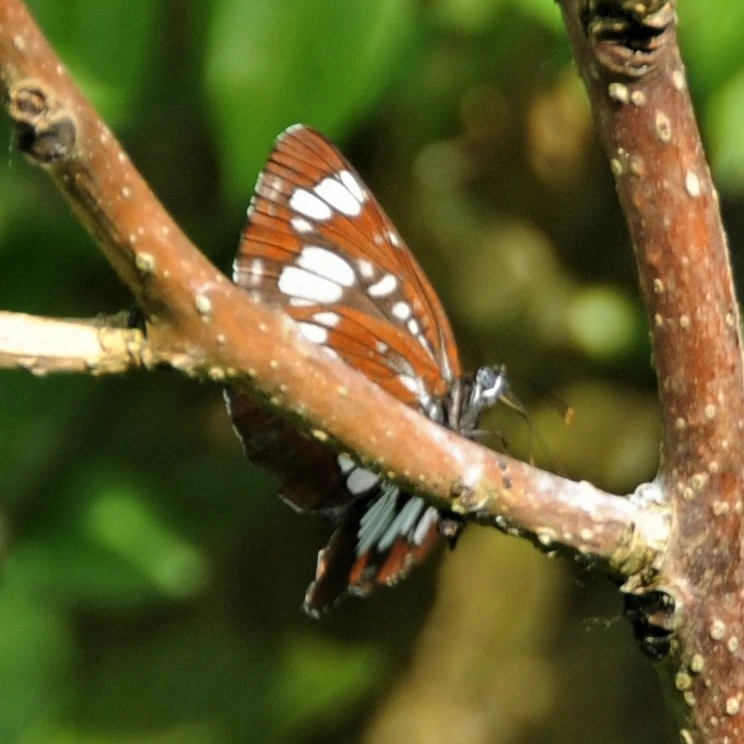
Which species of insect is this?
Neptis rivularis
